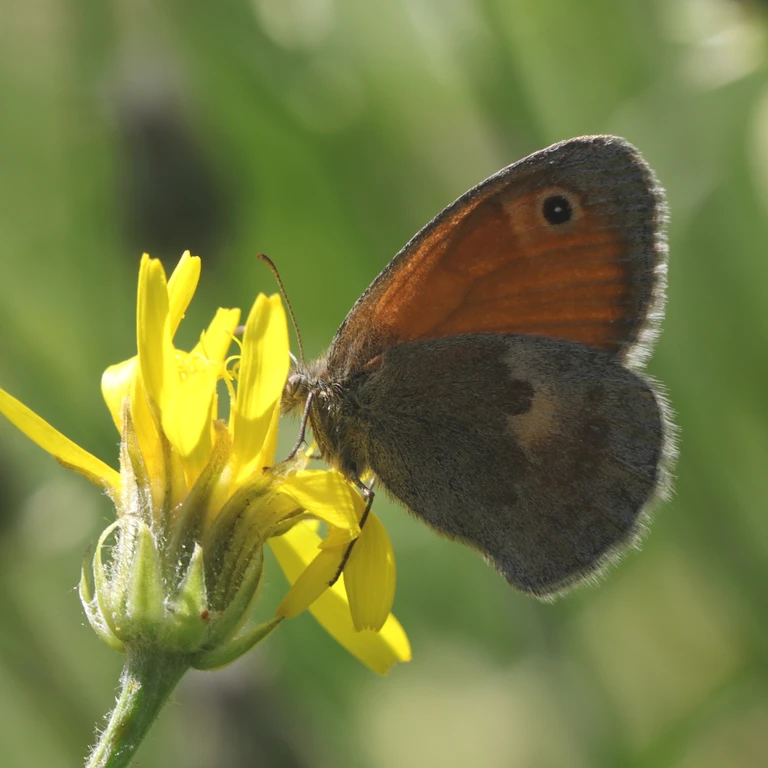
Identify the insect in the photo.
Coenonympha pamphilus
